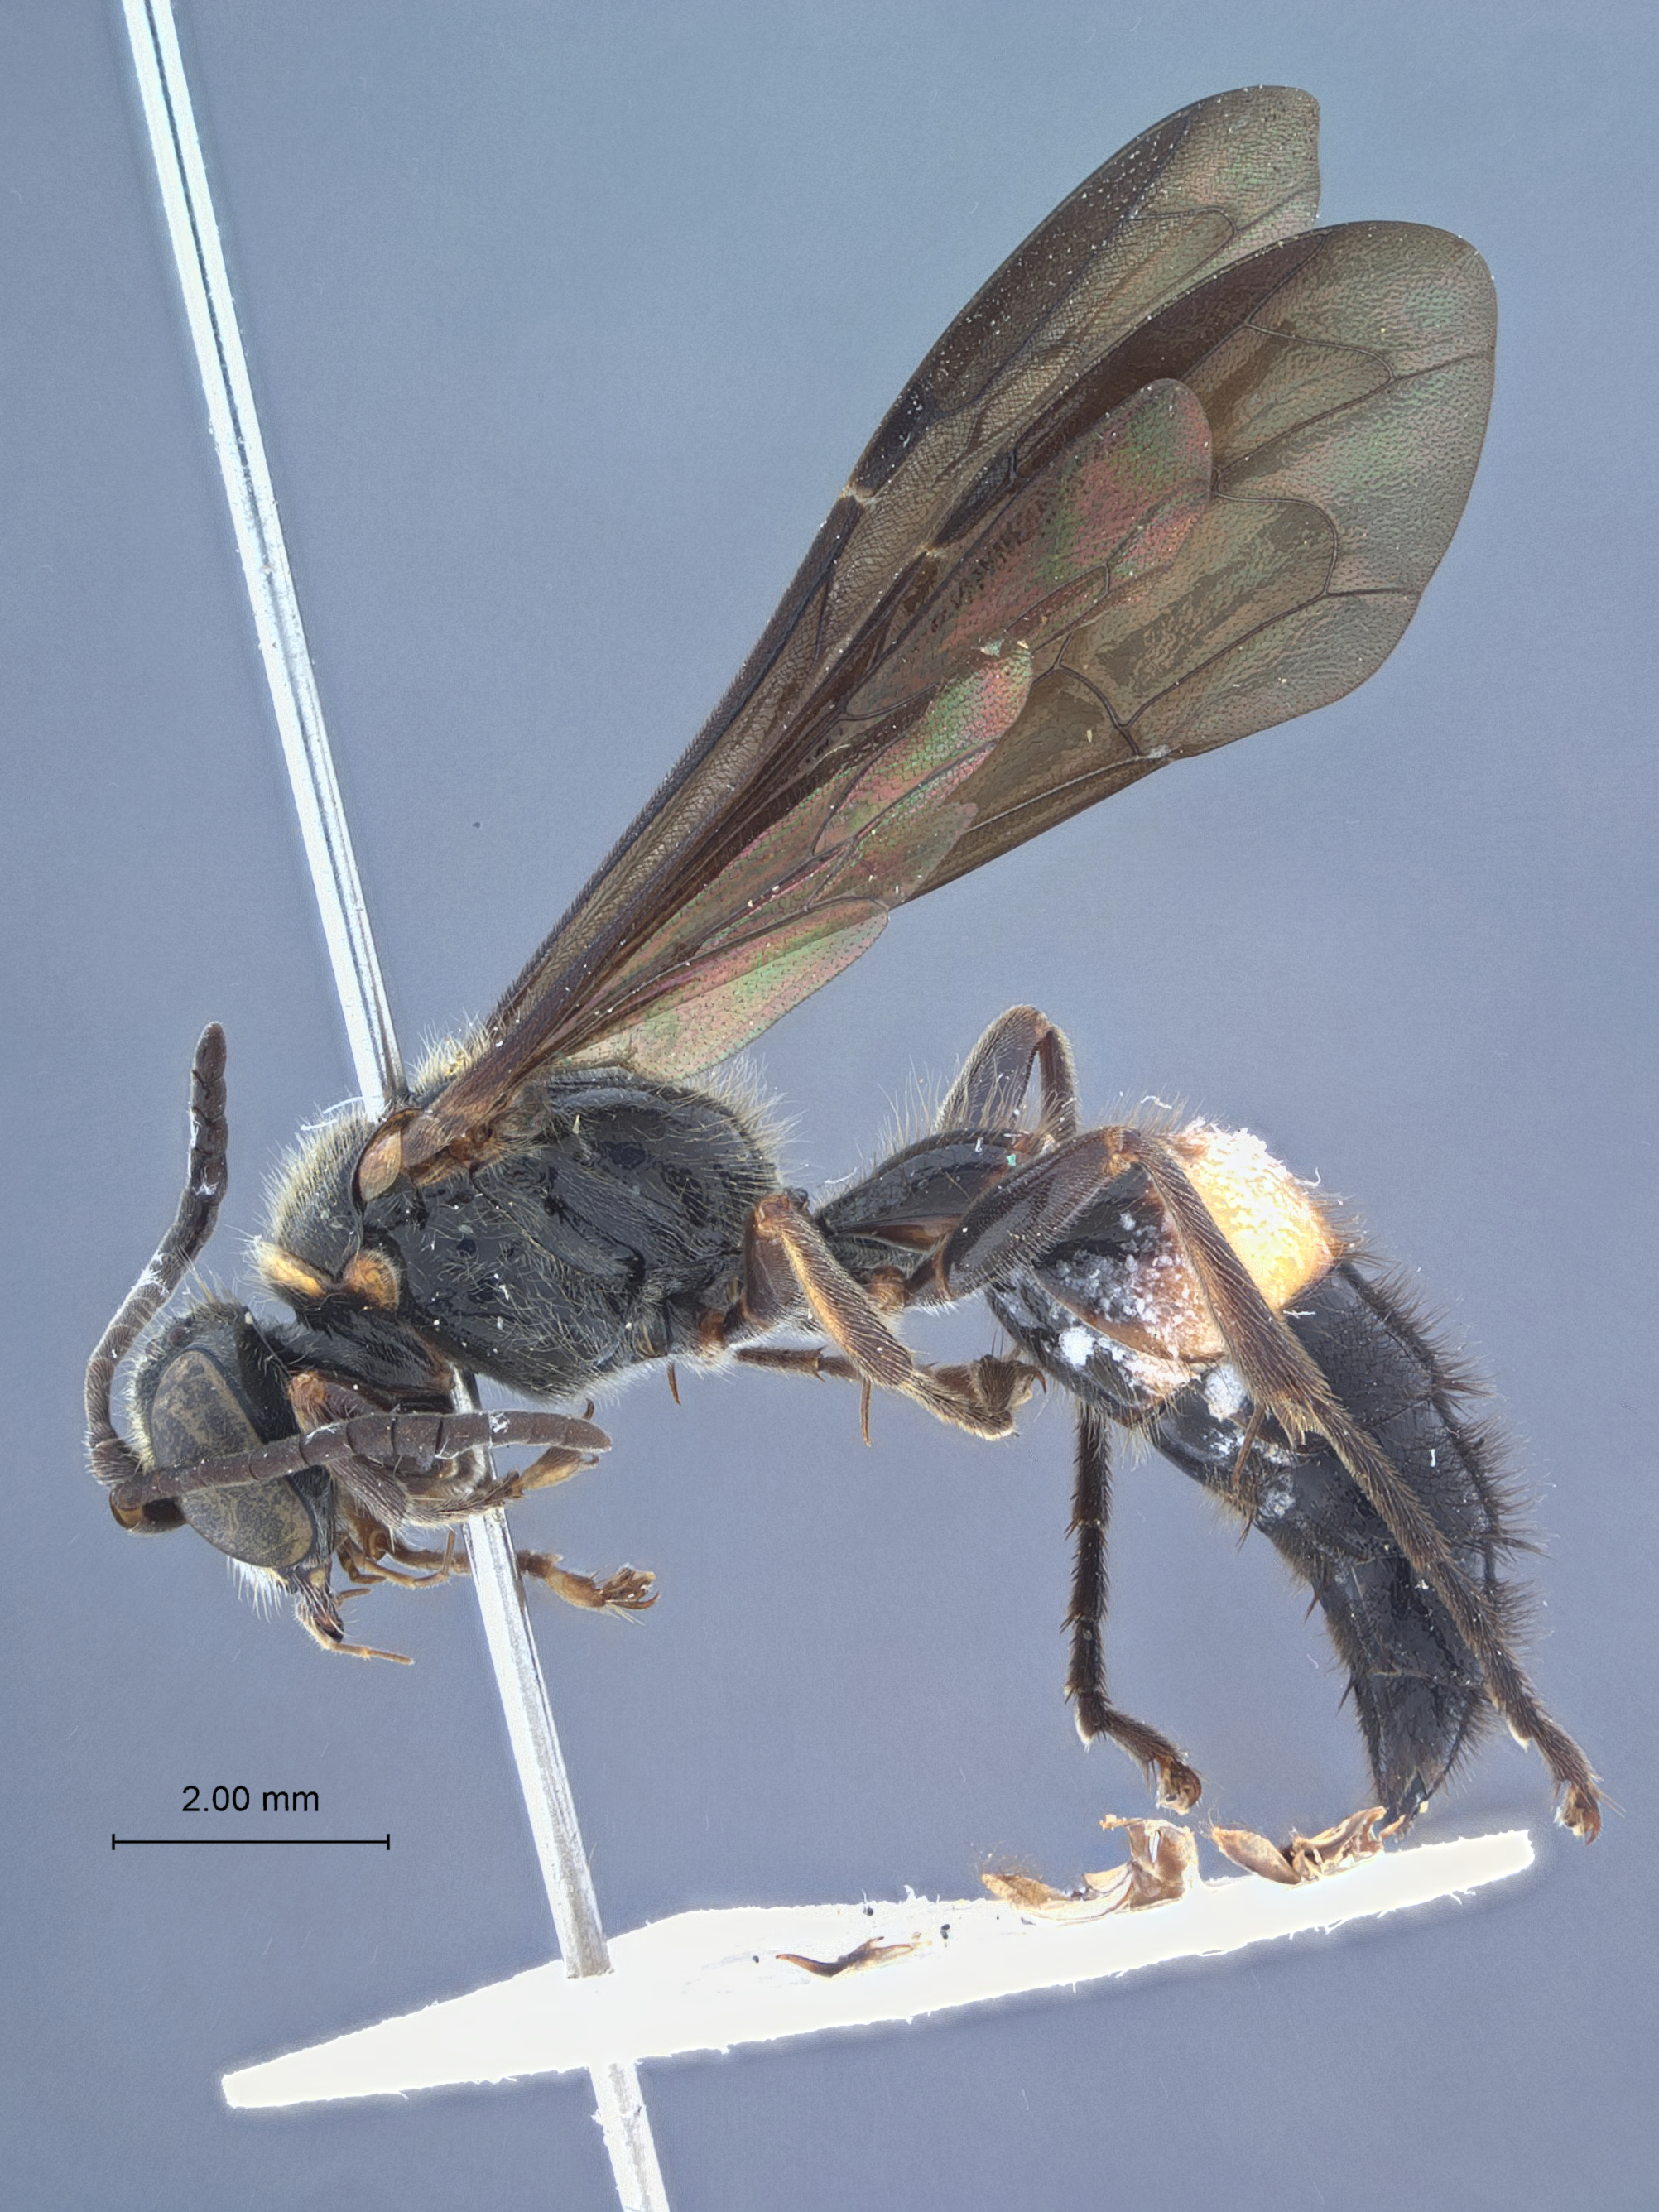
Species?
Gorytes taiwanus
